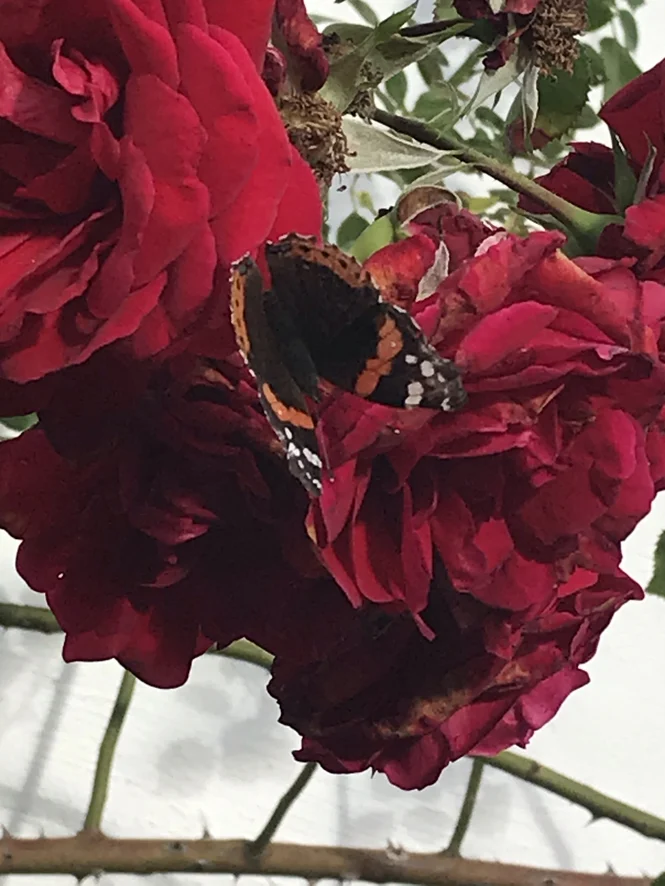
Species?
Vanessa atalanta
